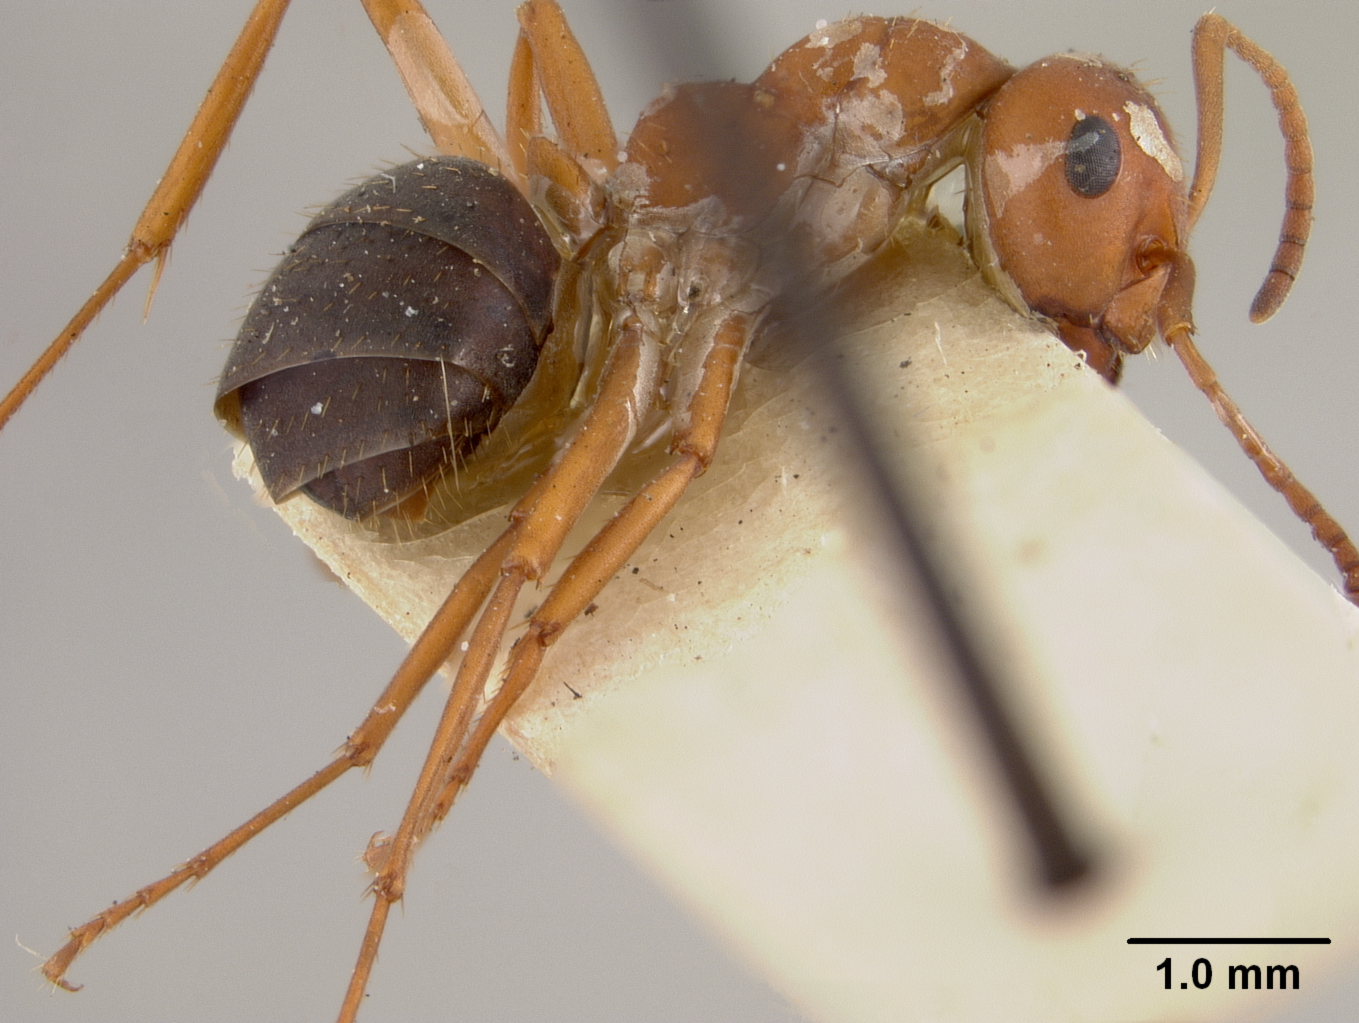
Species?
Formica microgyna
